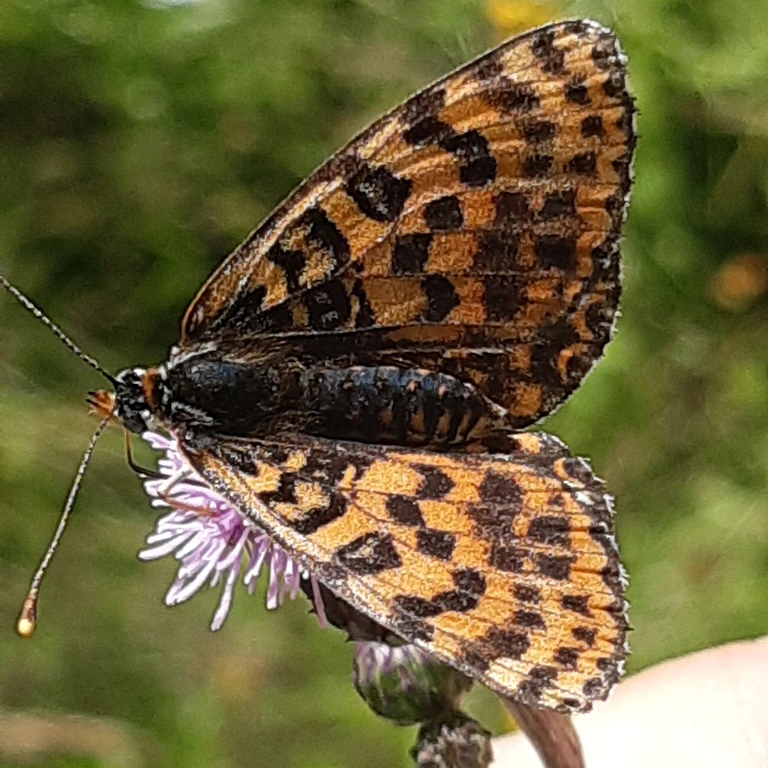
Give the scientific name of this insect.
Melitaea didyma
